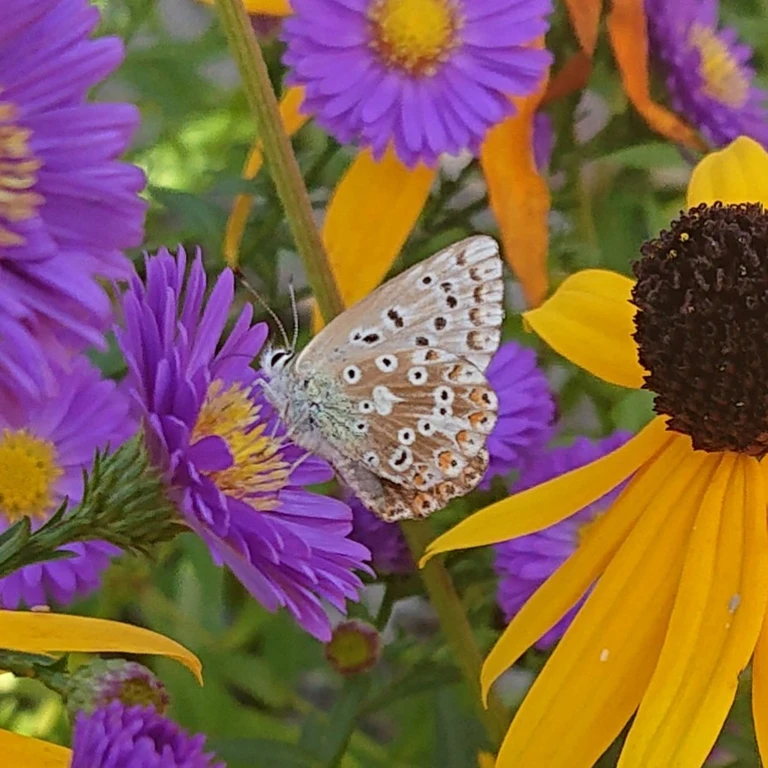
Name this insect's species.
Lysandra coridon
